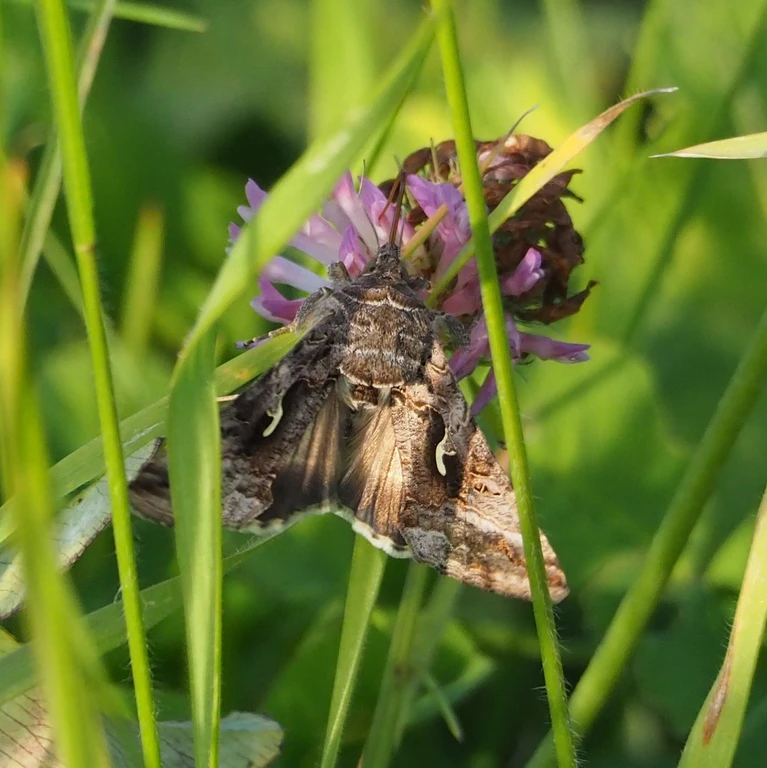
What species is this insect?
Autographa gamma
